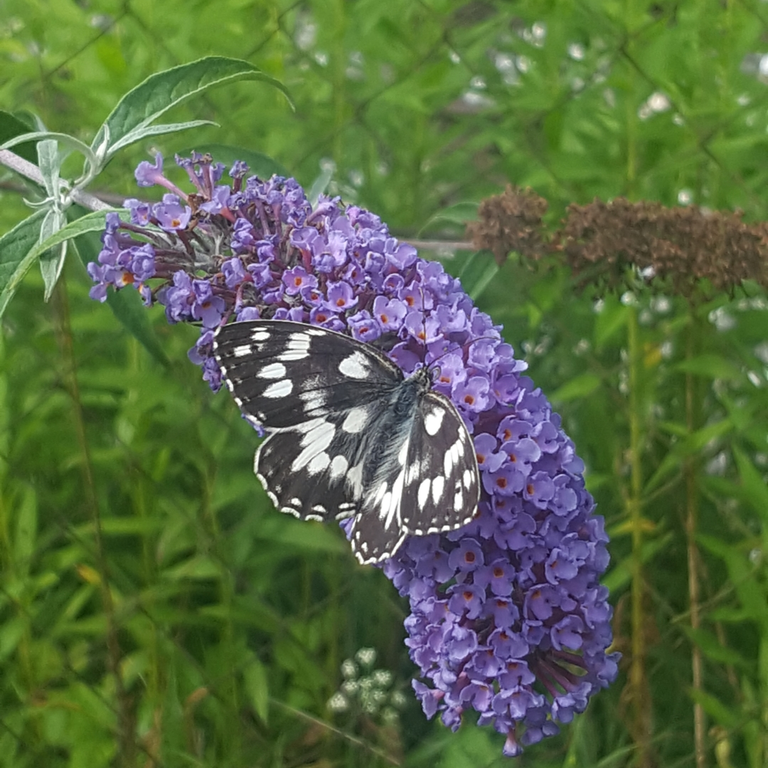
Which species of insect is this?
Melanargia galathea
